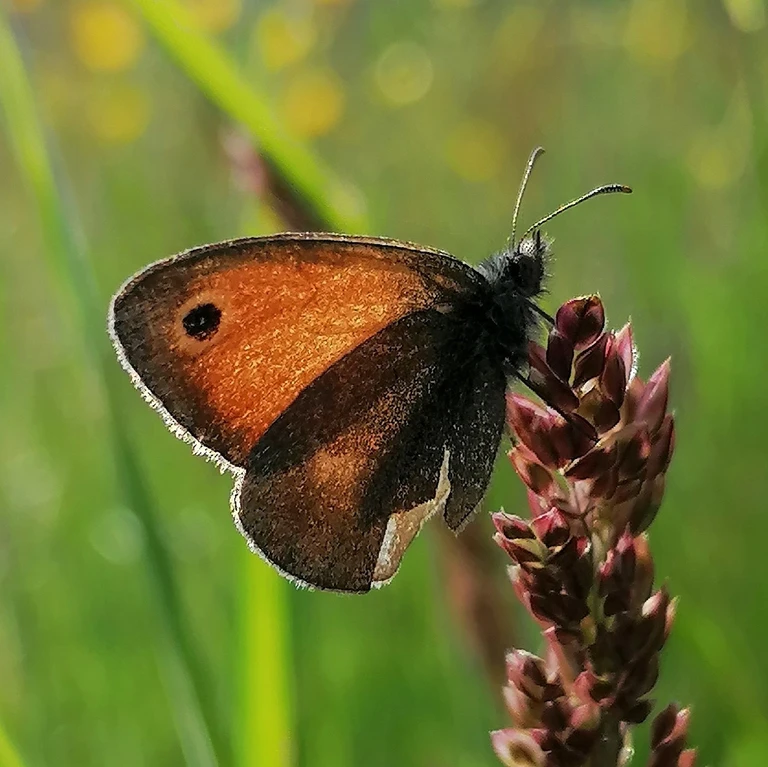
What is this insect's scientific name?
Coenonympha pamphilus
